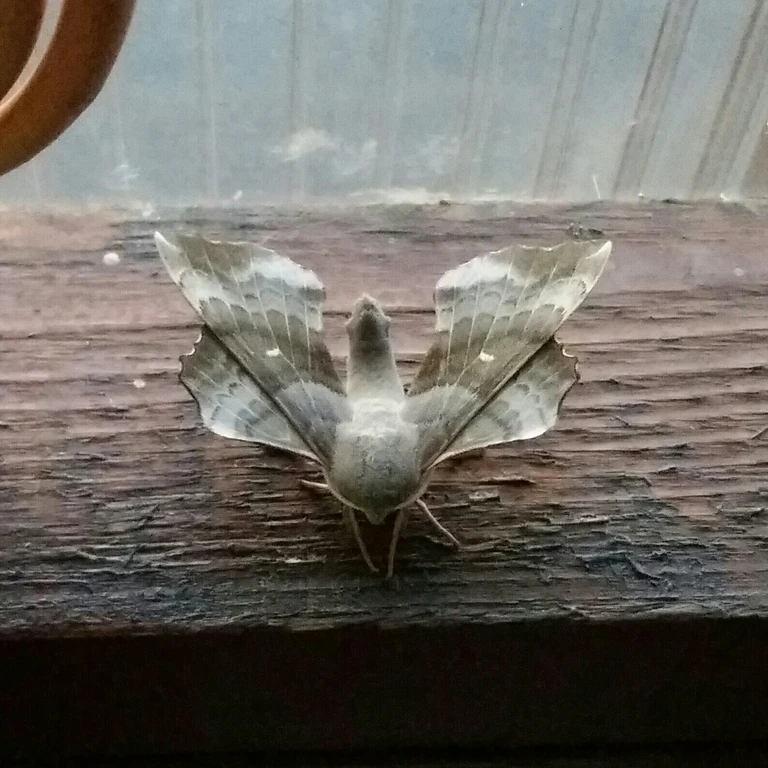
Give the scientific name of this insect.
Laothoe populi
